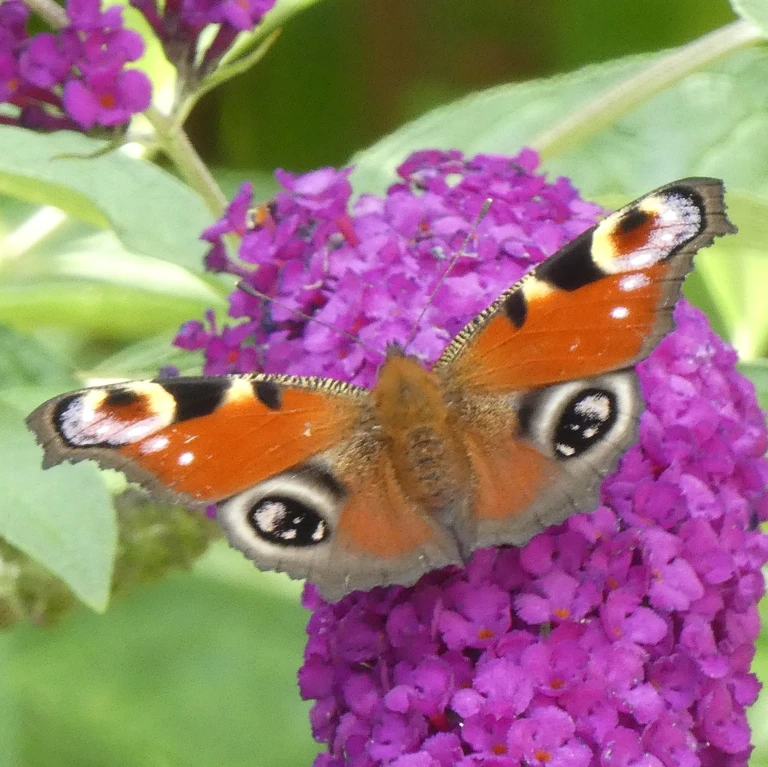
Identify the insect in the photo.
Aglais io
